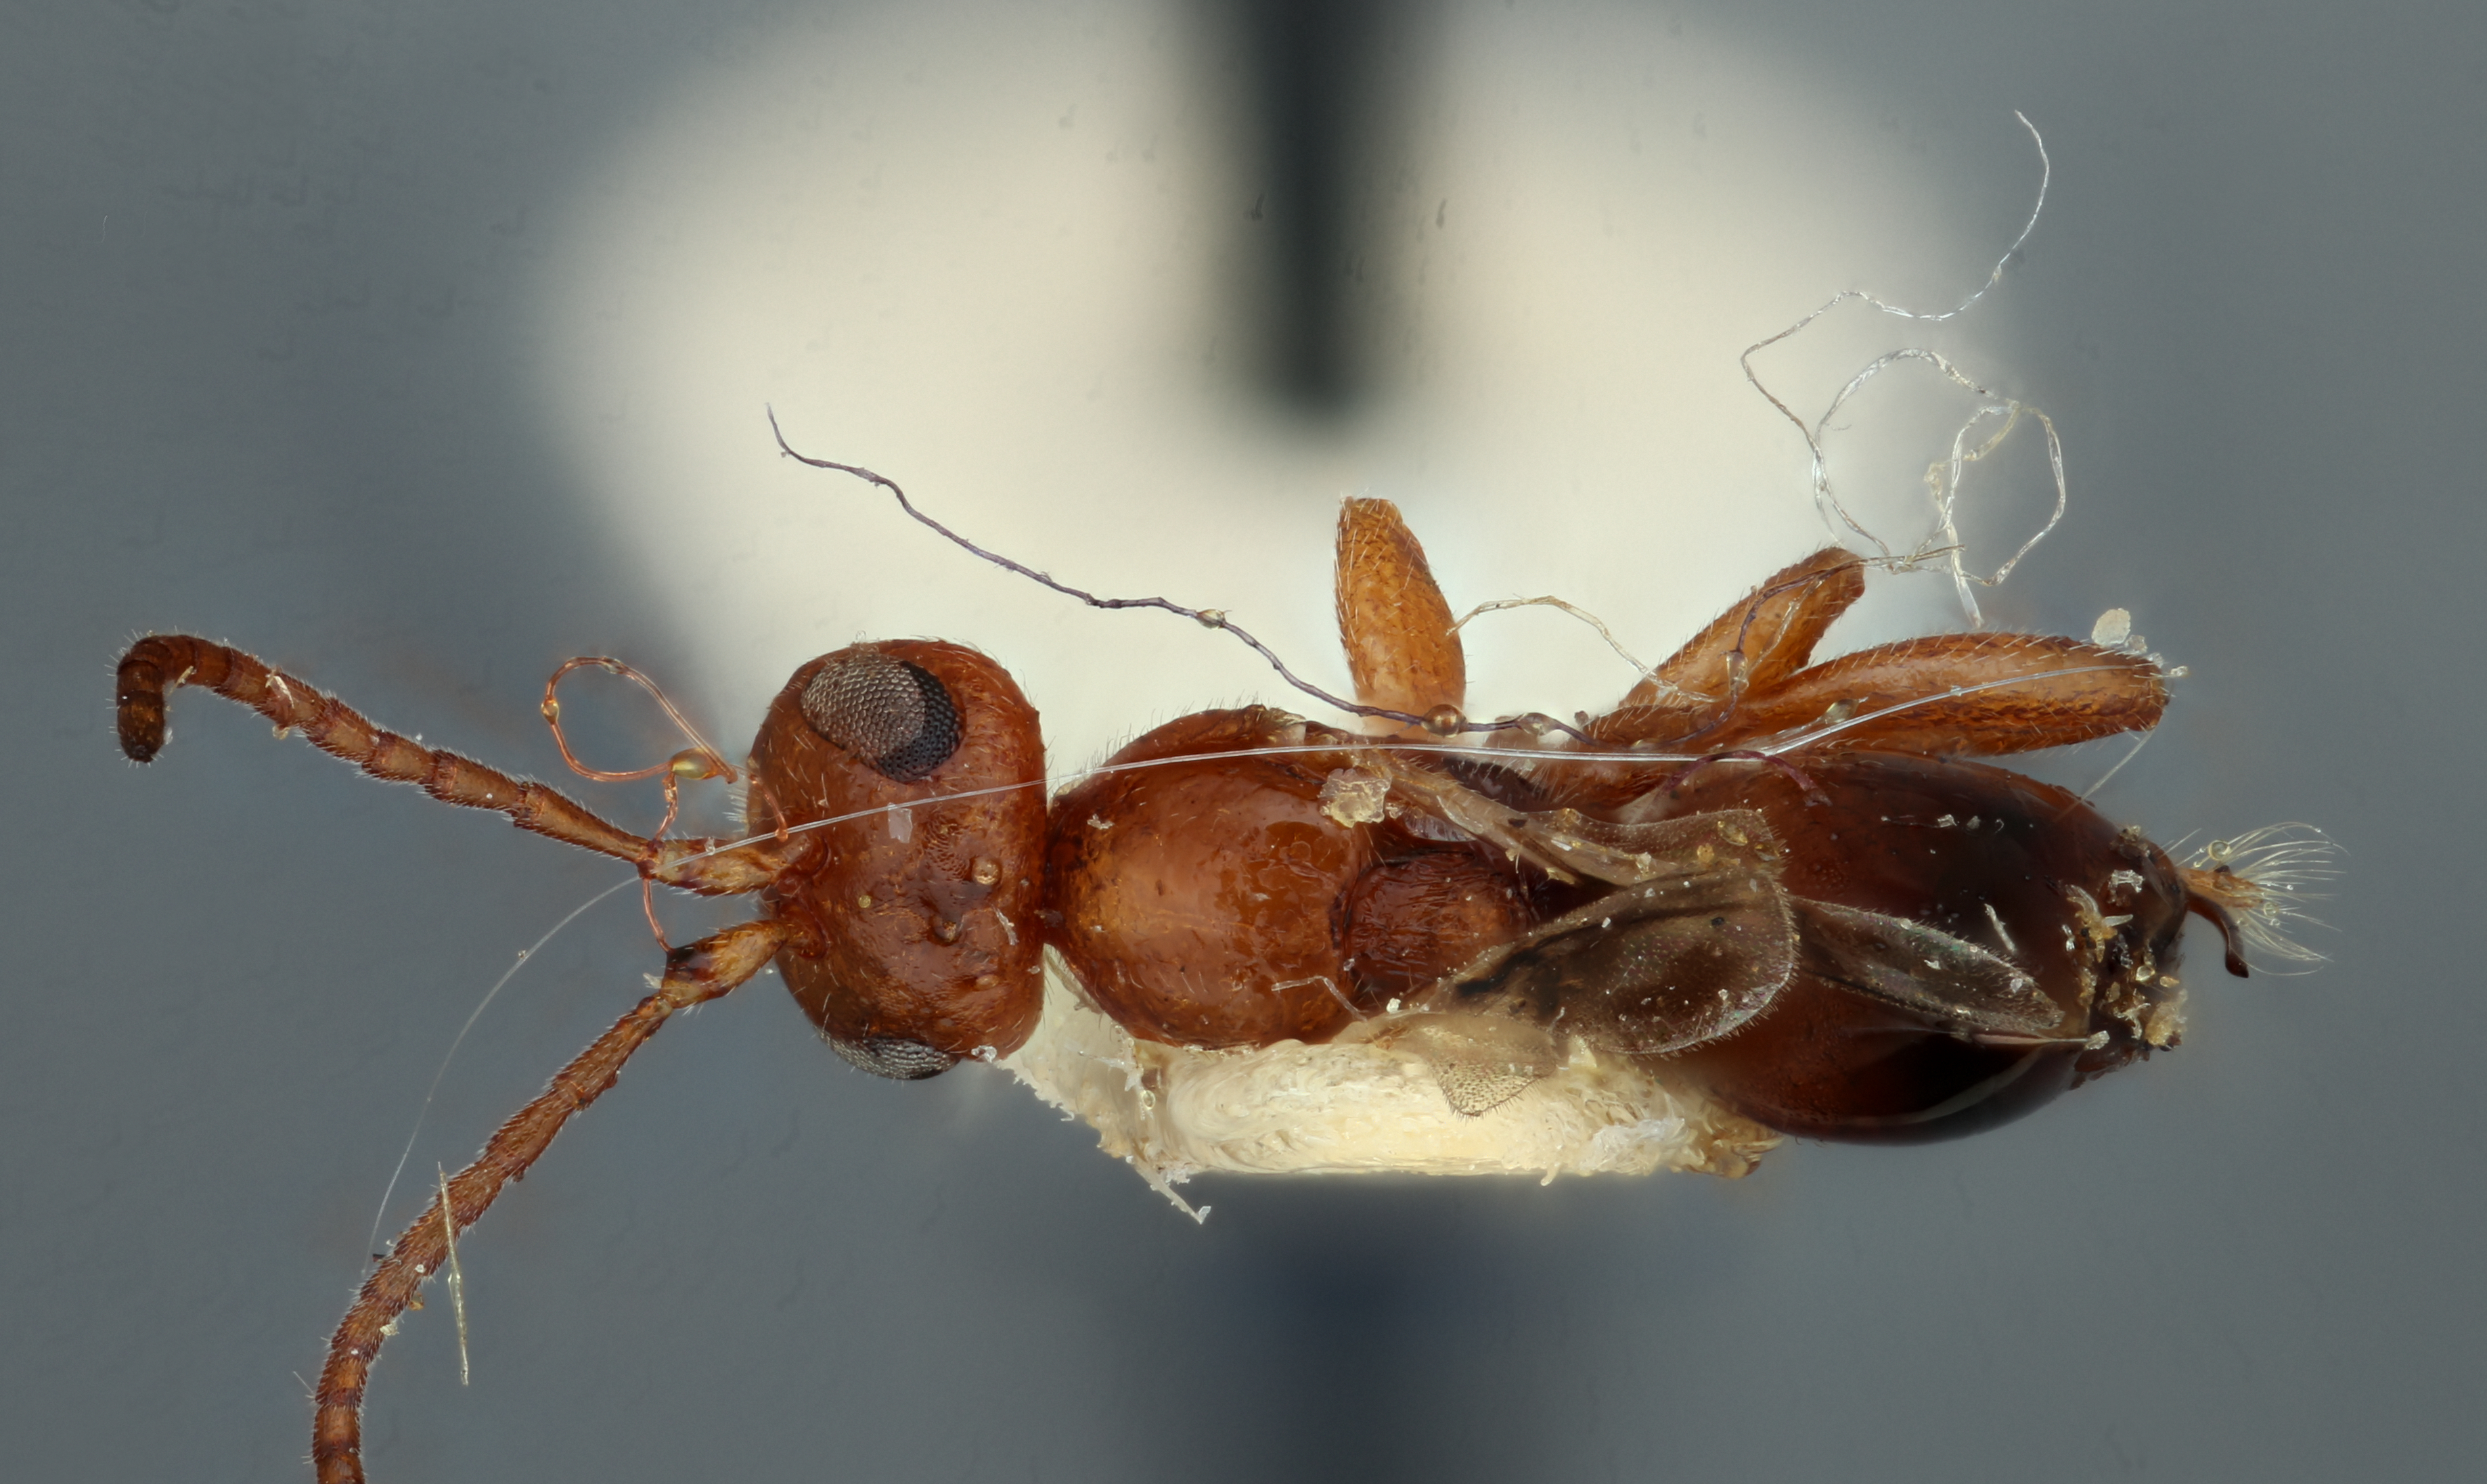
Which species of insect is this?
Xanthoteras pungens
